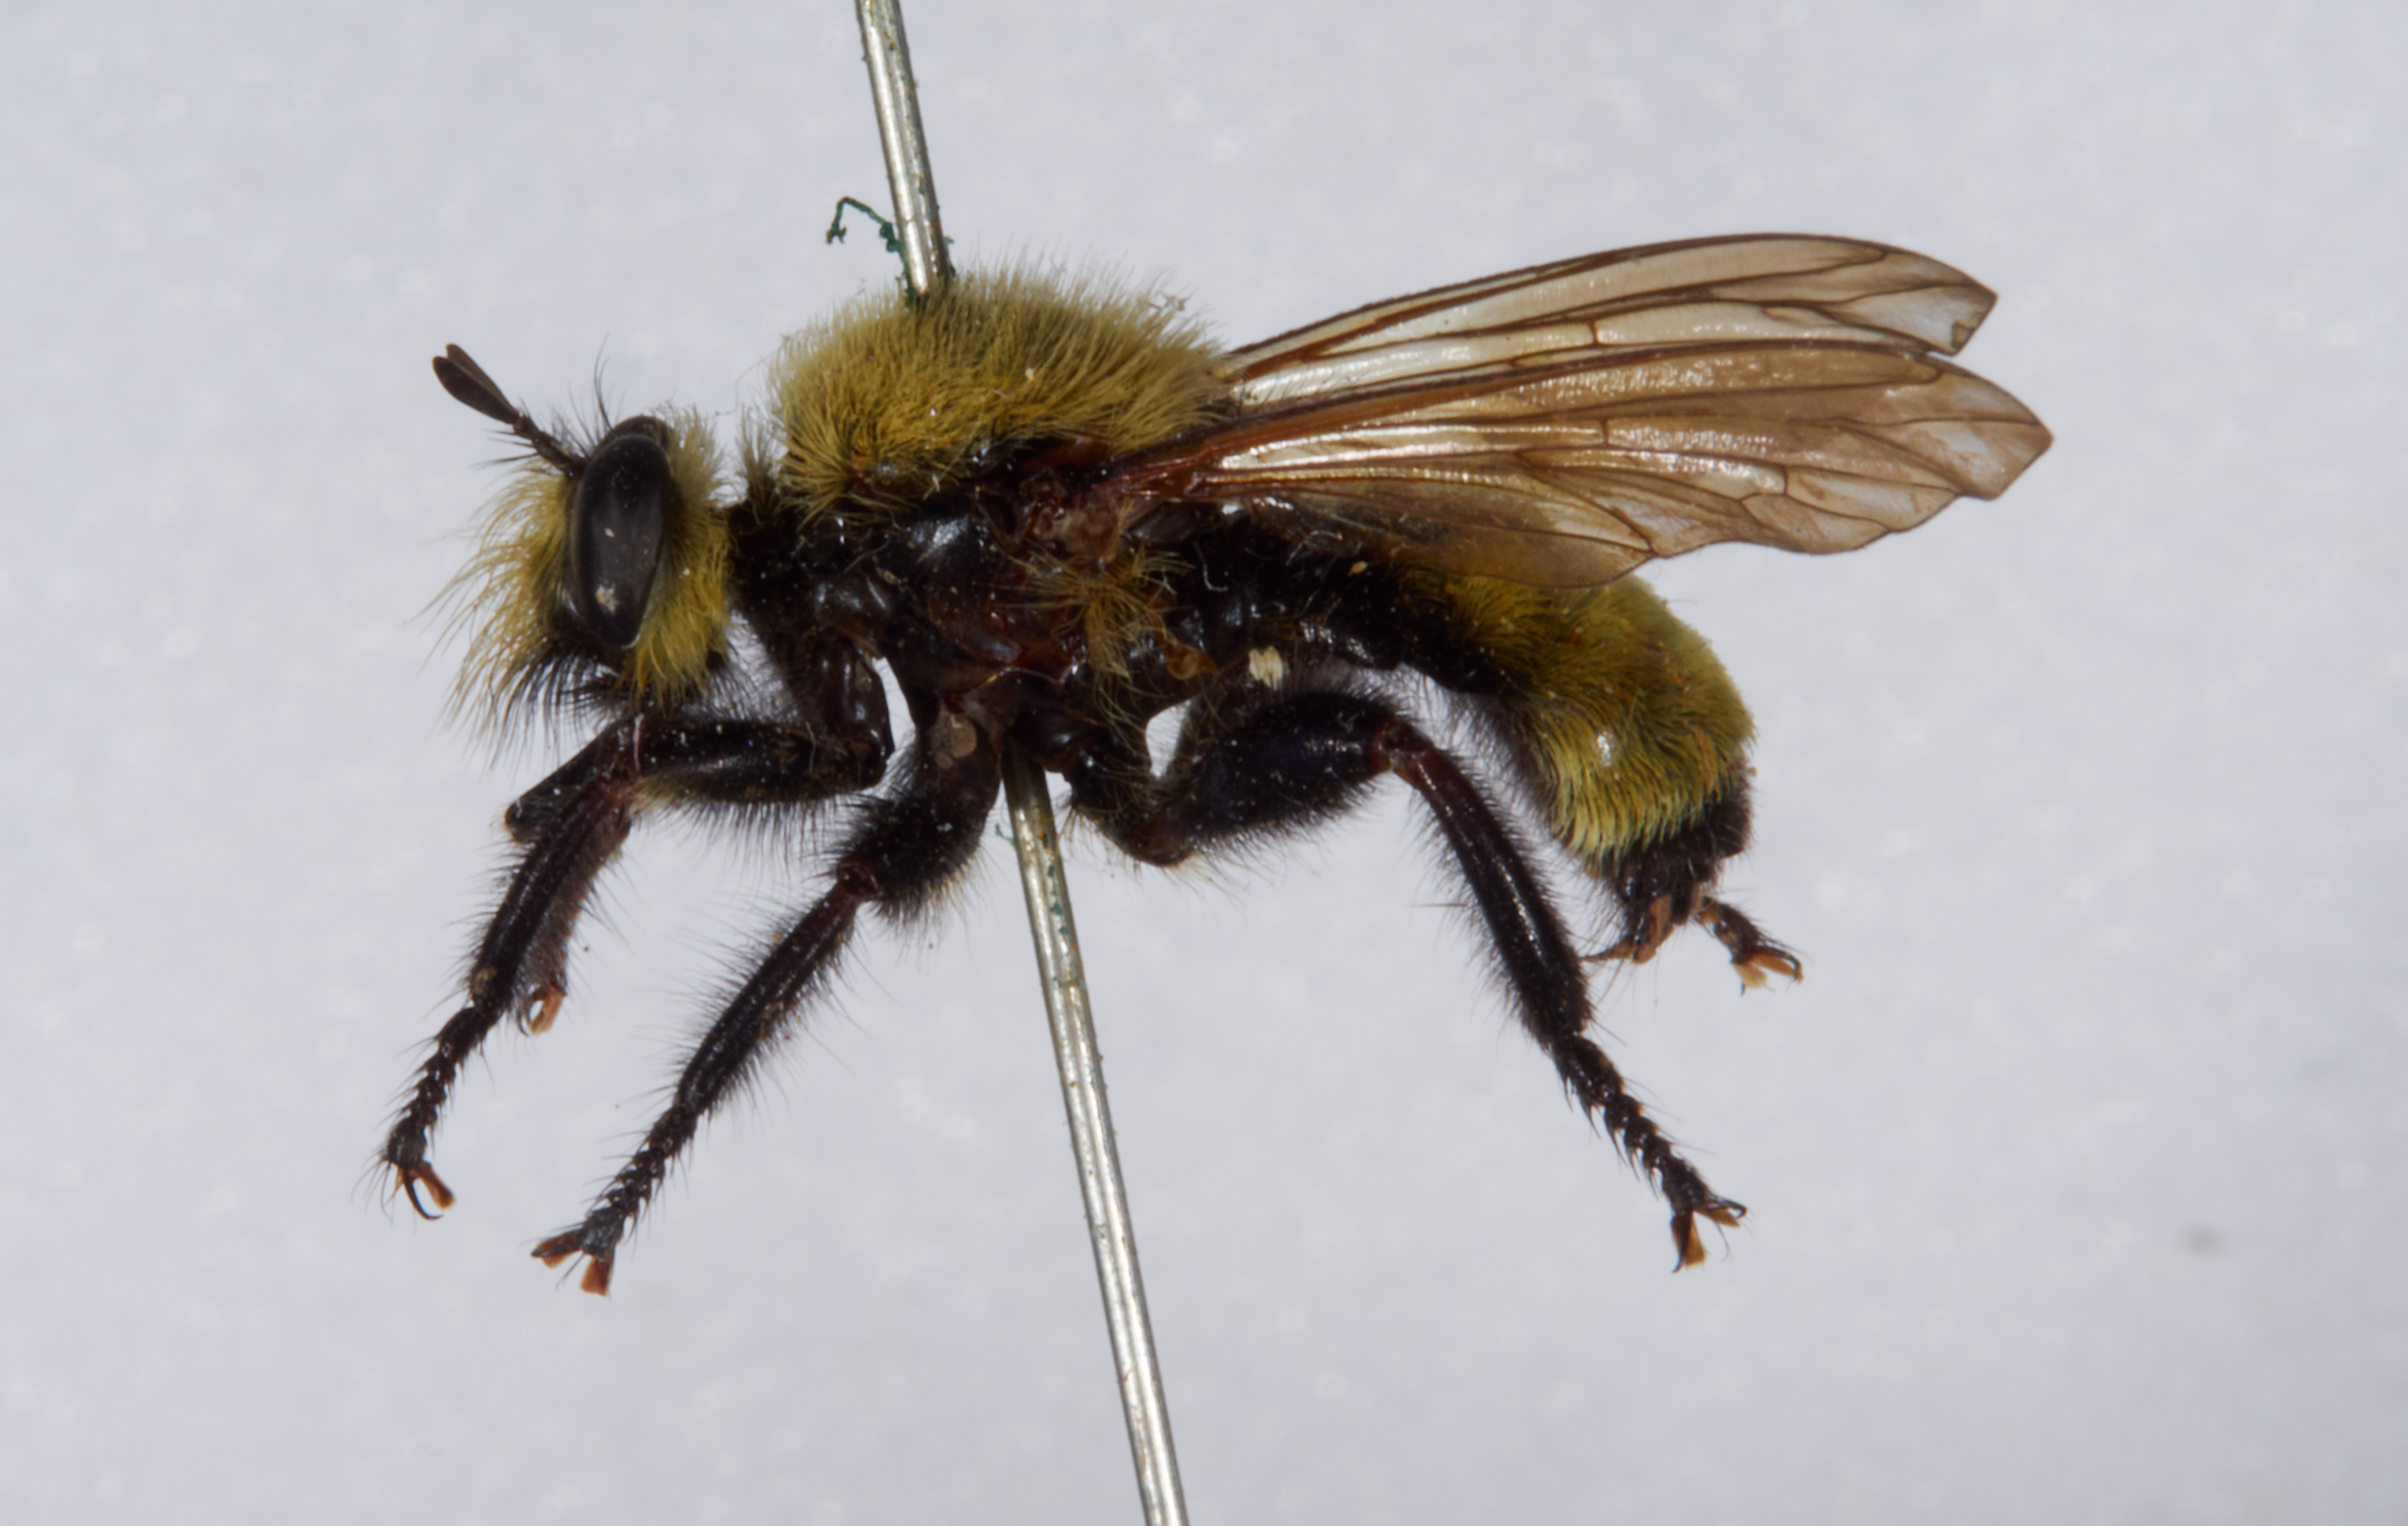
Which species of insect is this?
Laphria posticata
